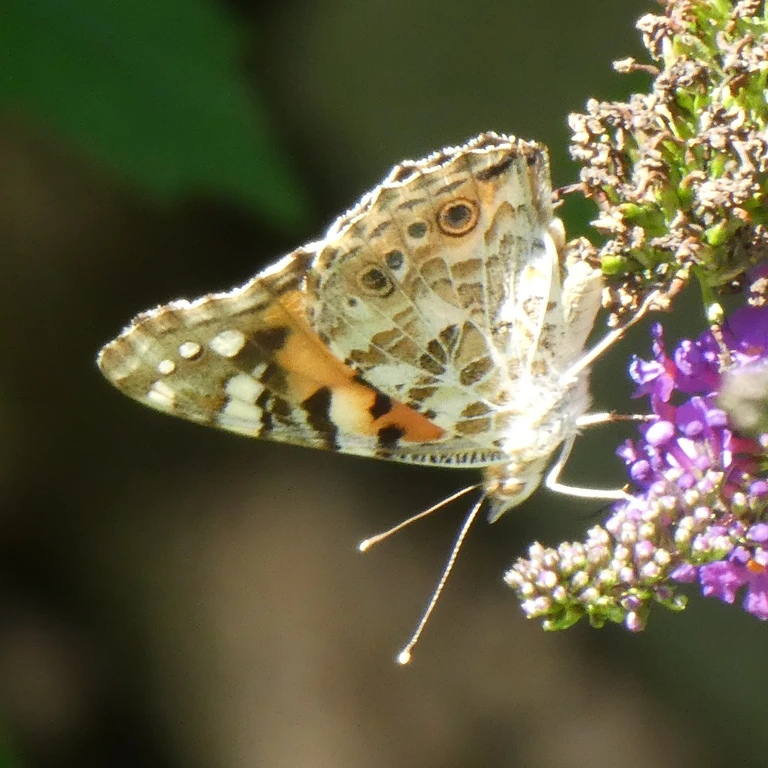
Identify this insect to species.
Vanessa cardui
